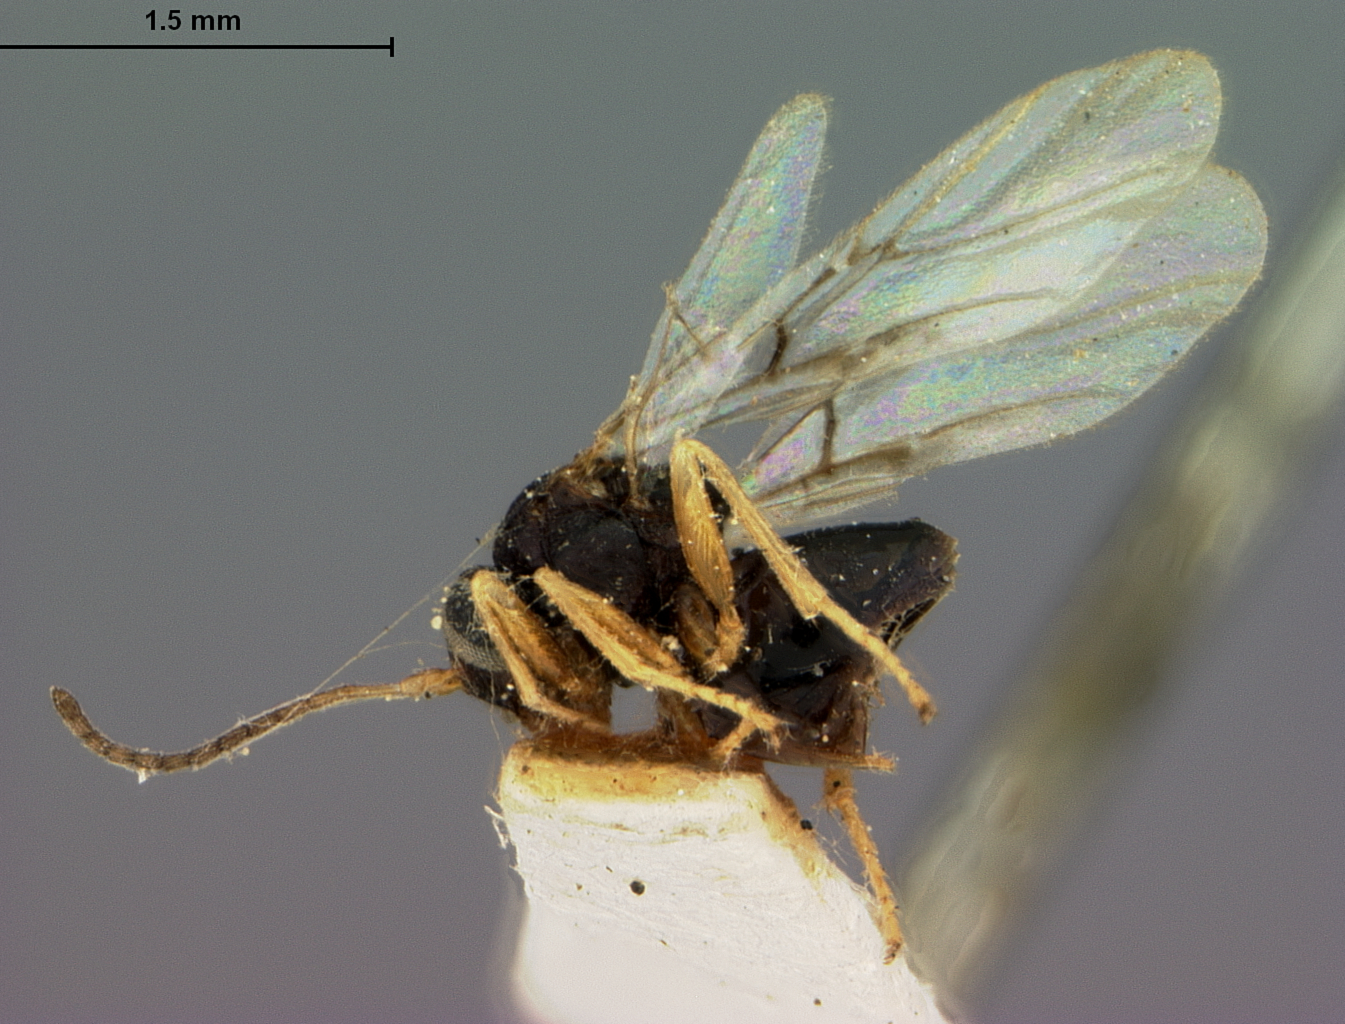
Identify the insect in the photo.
Cynips quercus
